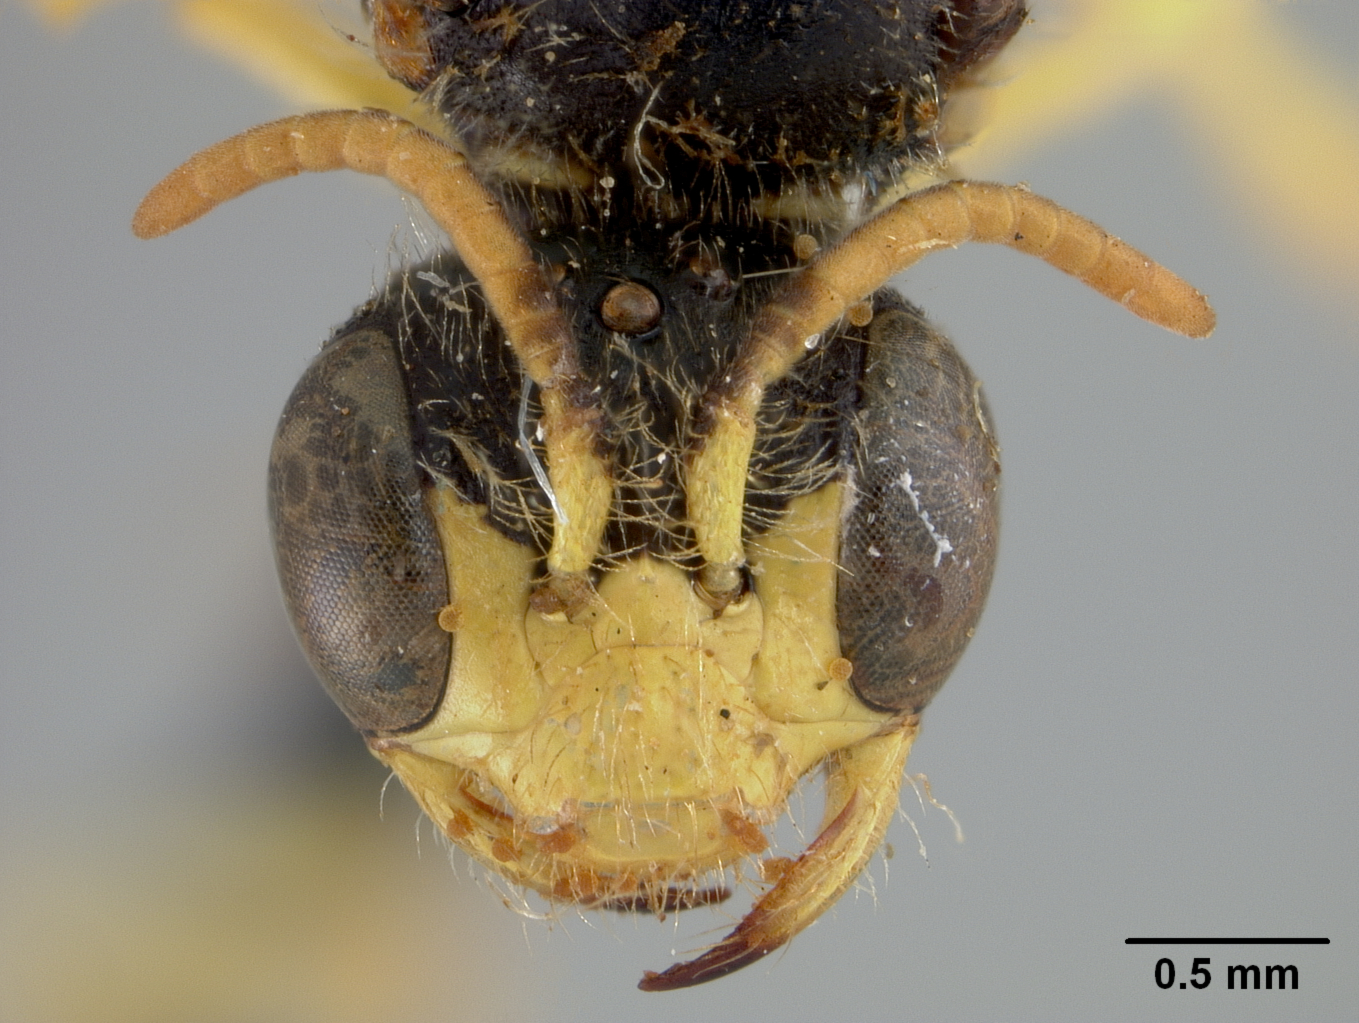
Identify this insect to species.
Calliopsis sonora
